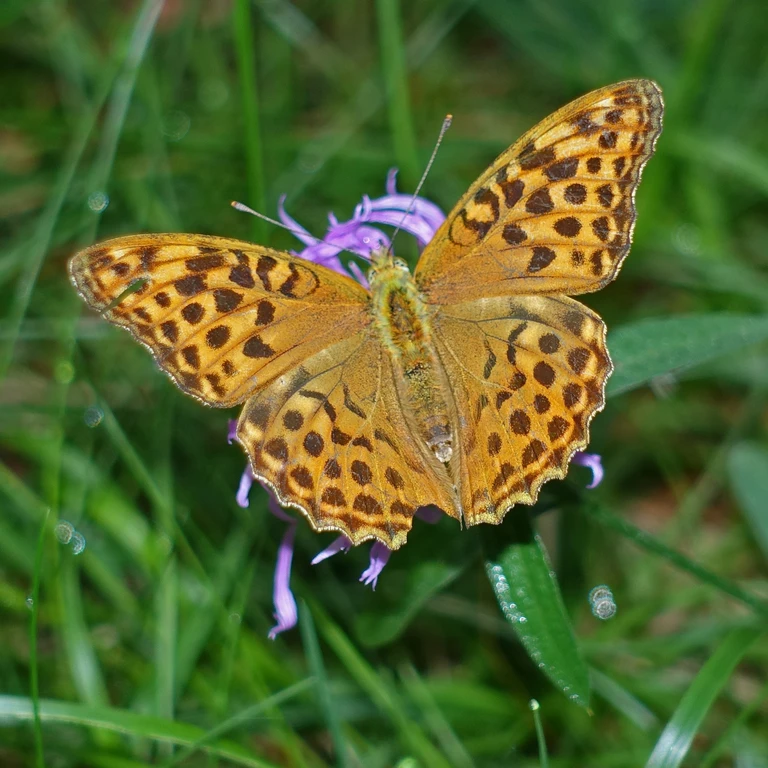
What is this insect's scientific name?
Argynnis paphia
